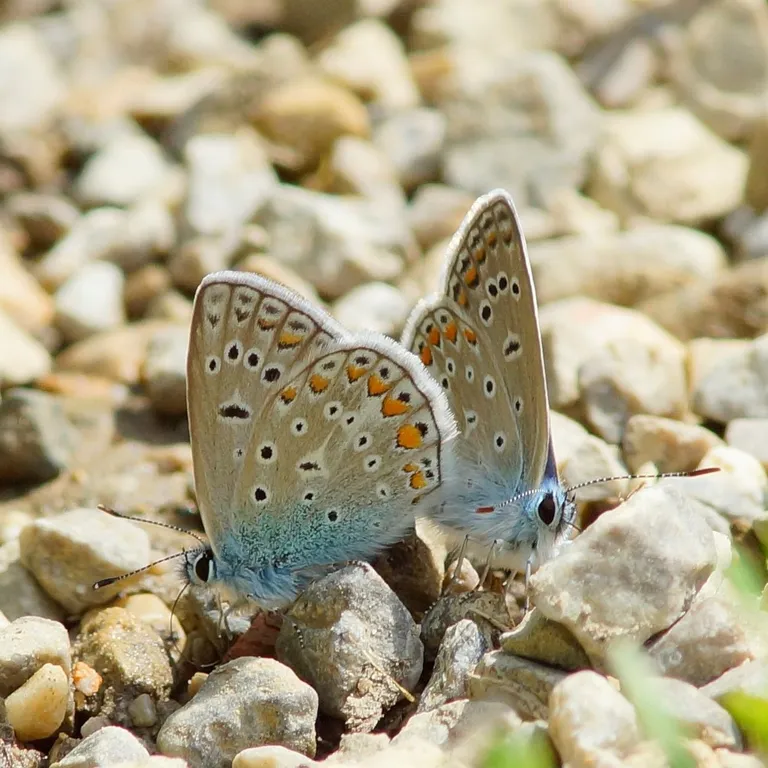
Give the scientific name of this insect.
Polyommatus icarus
